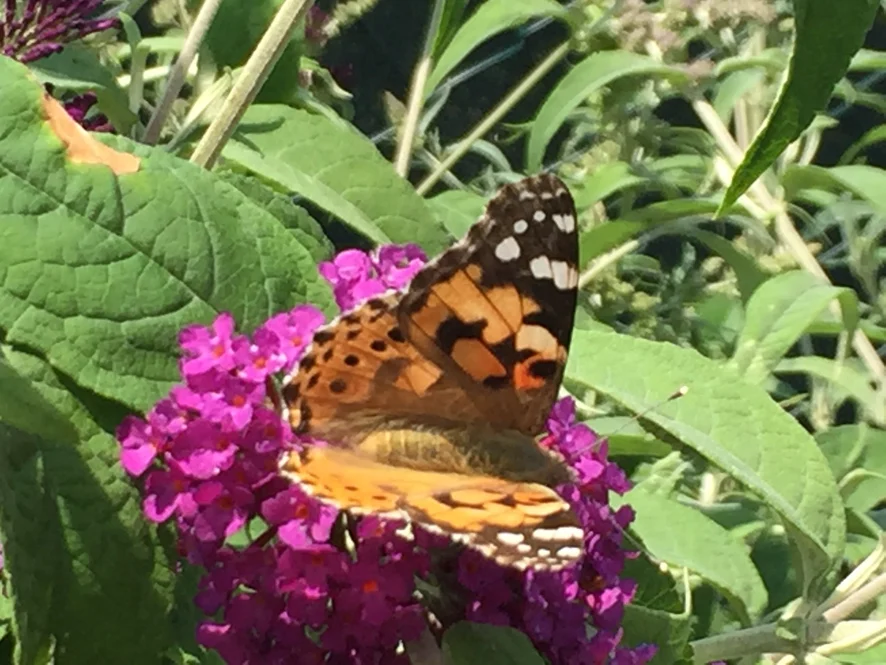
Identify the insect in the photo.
Vanessa cardui
